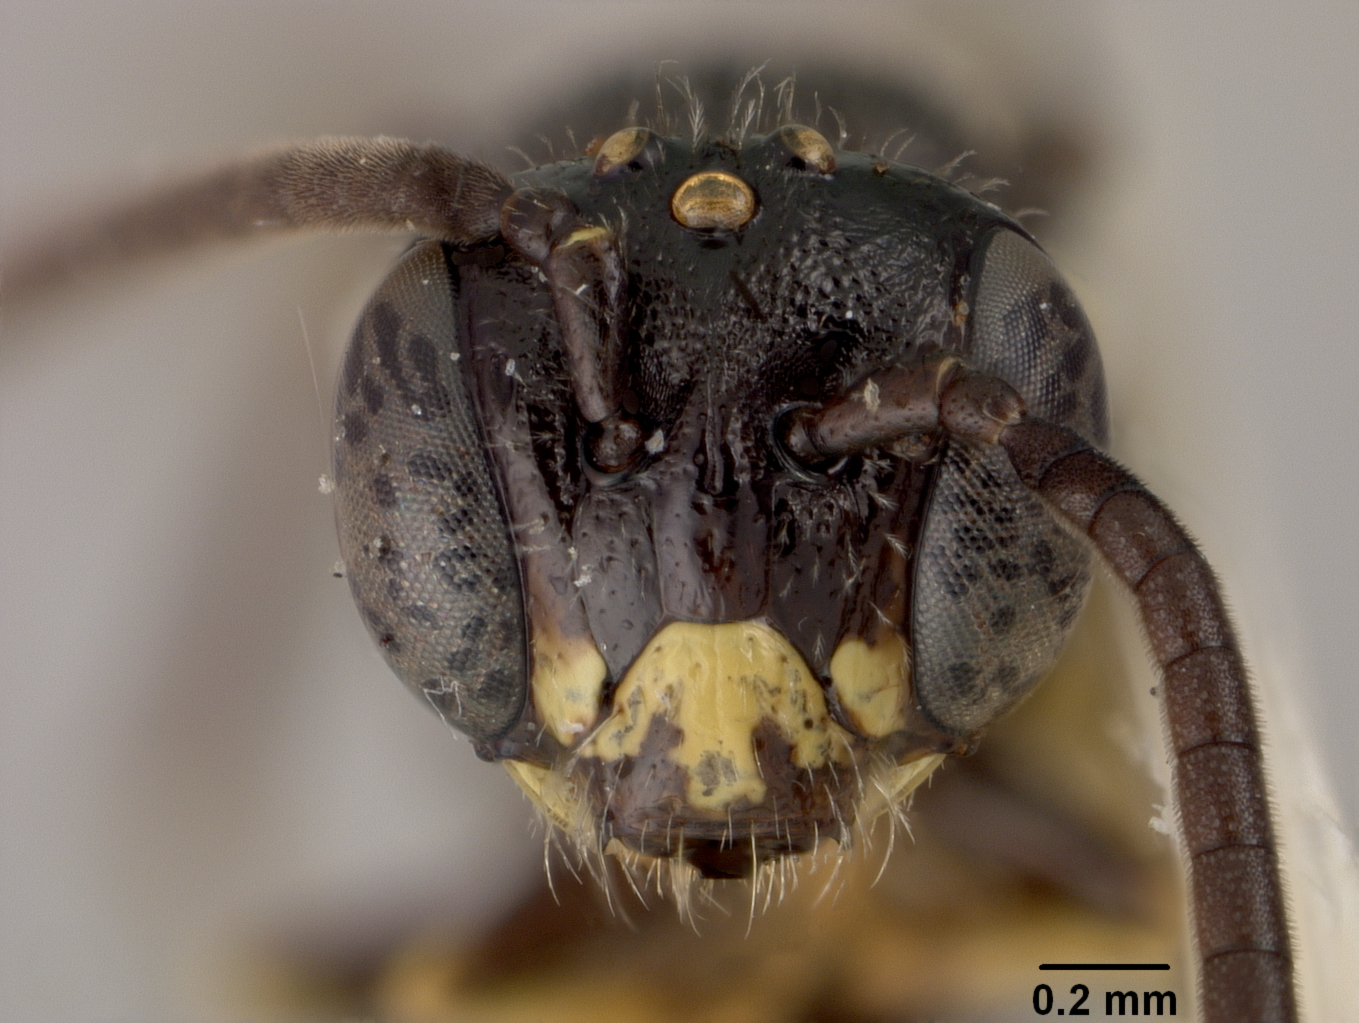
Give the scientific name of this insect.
Heterosarus nitens
